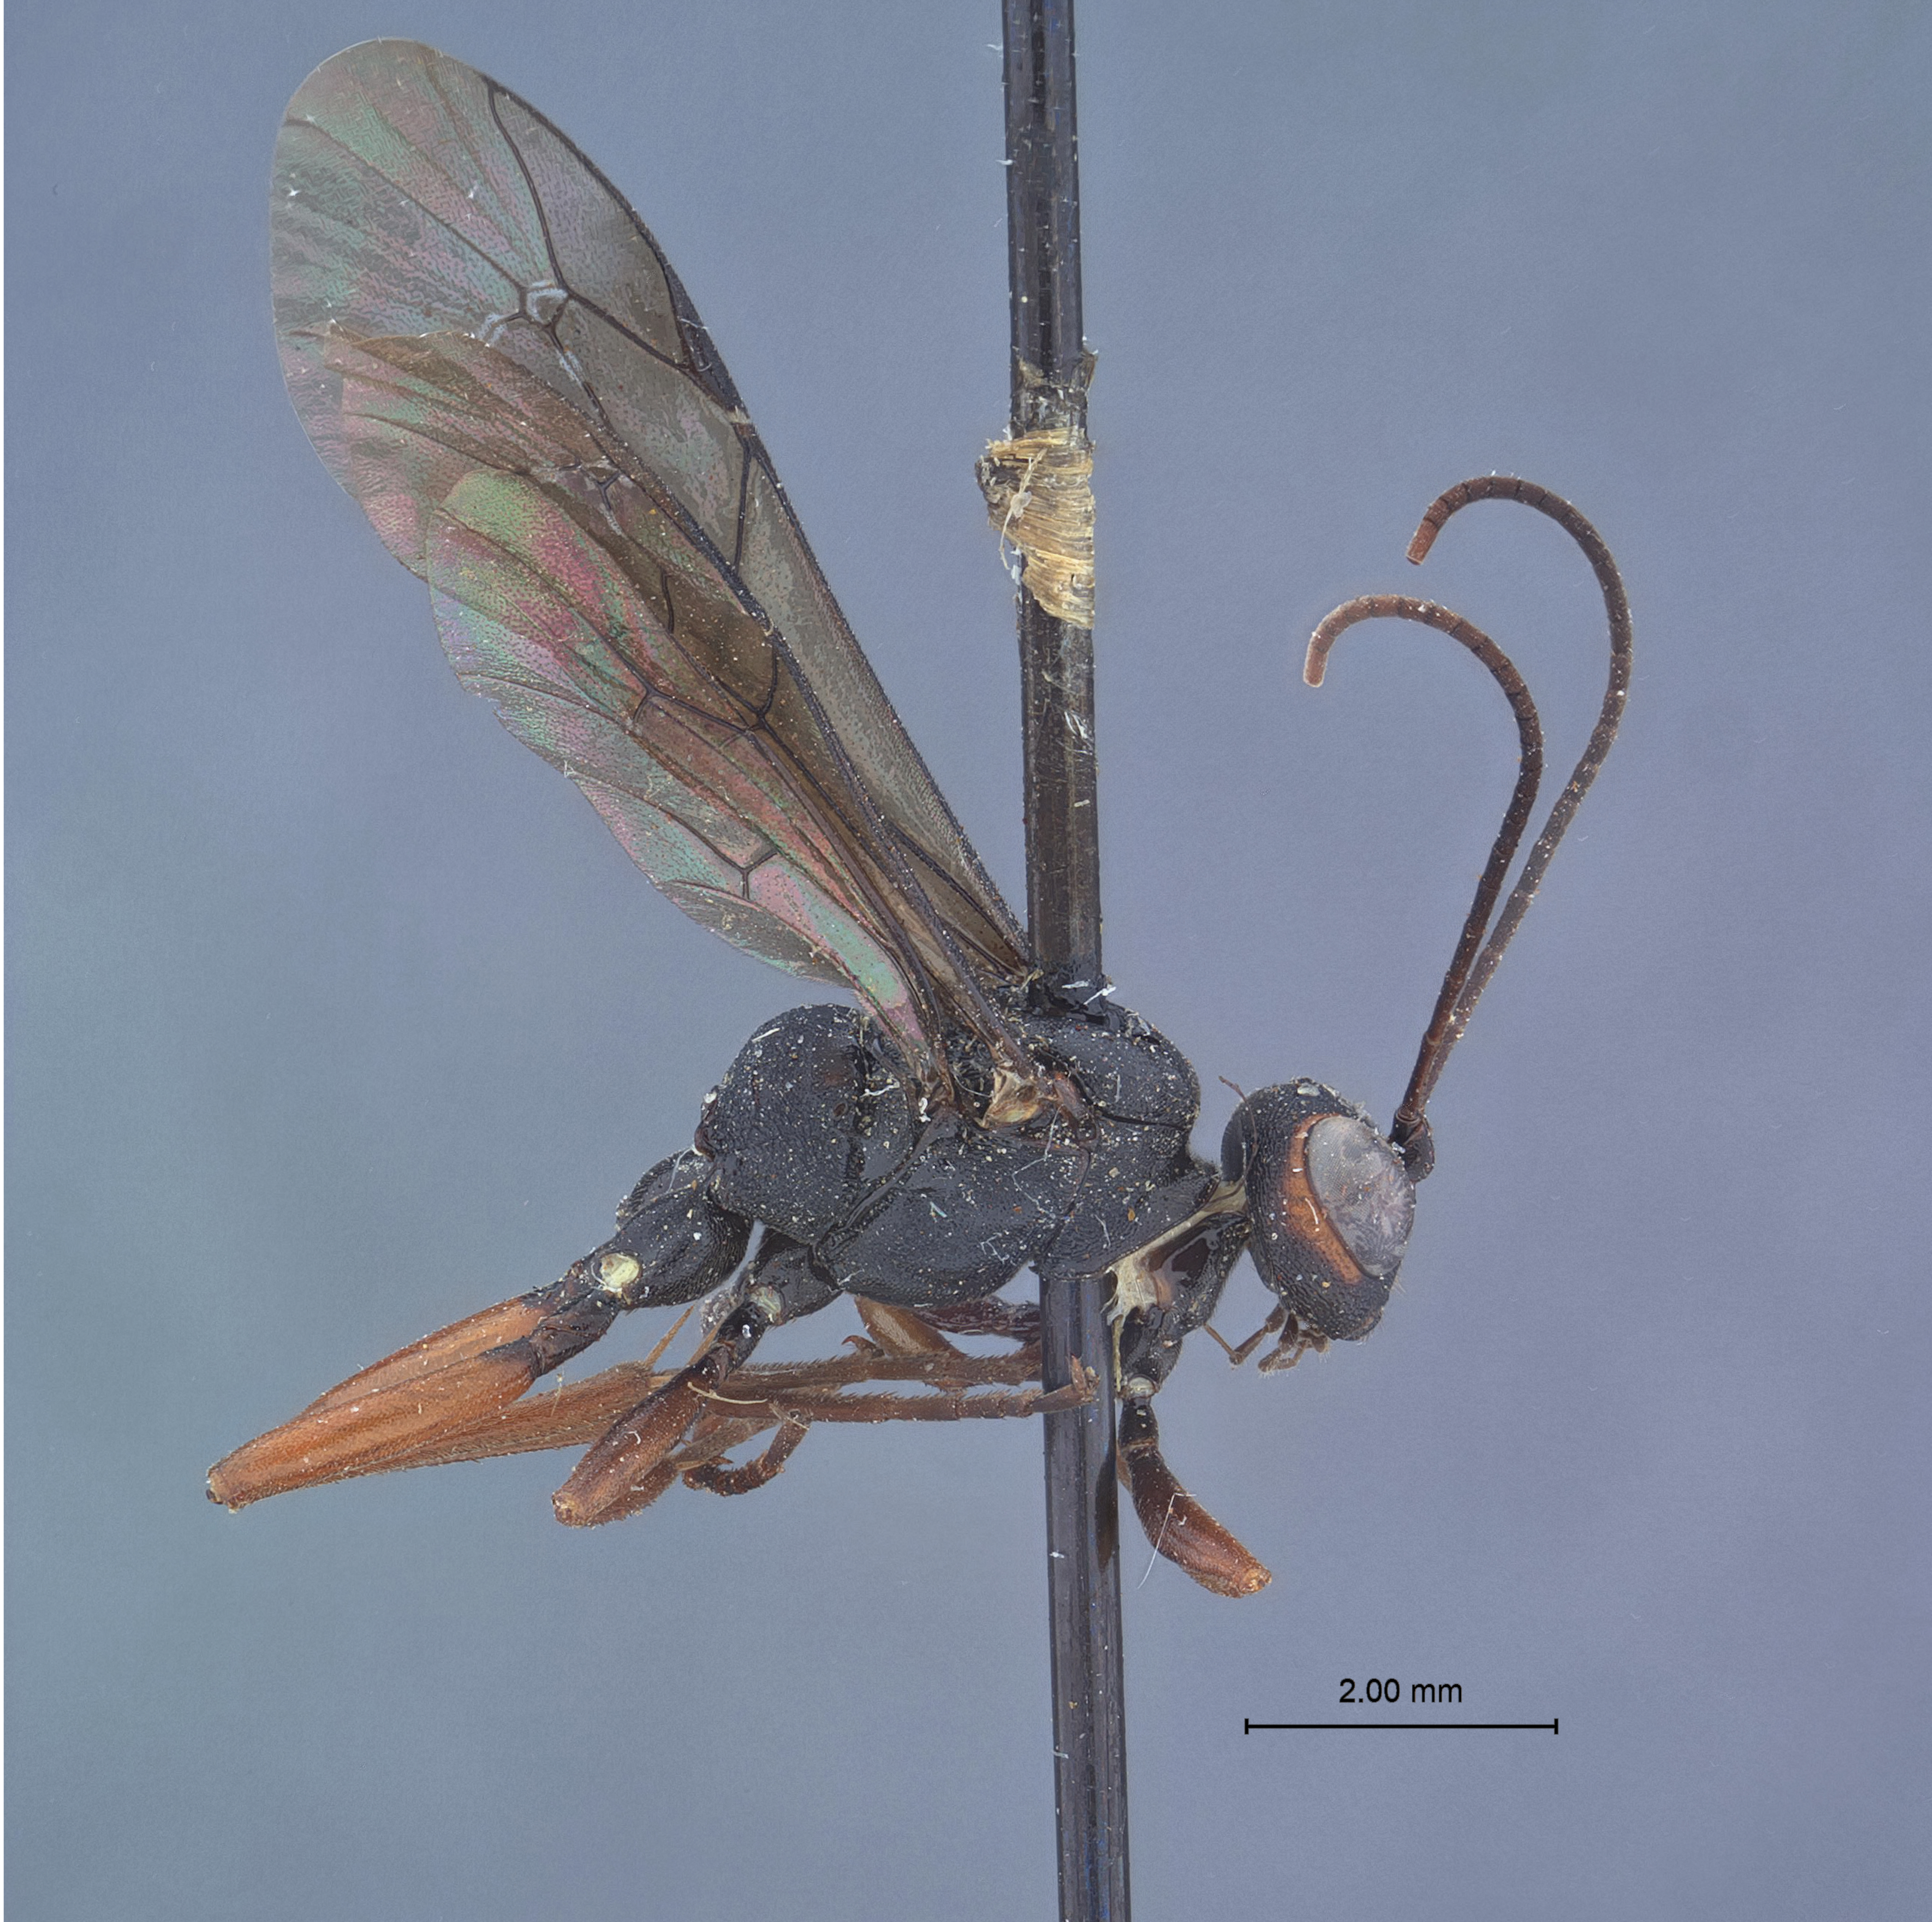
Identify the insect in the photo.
Xylophrurus nubilipennis
